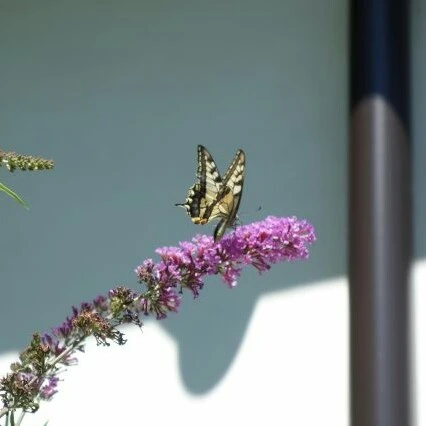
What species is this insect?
Papilio machaon
